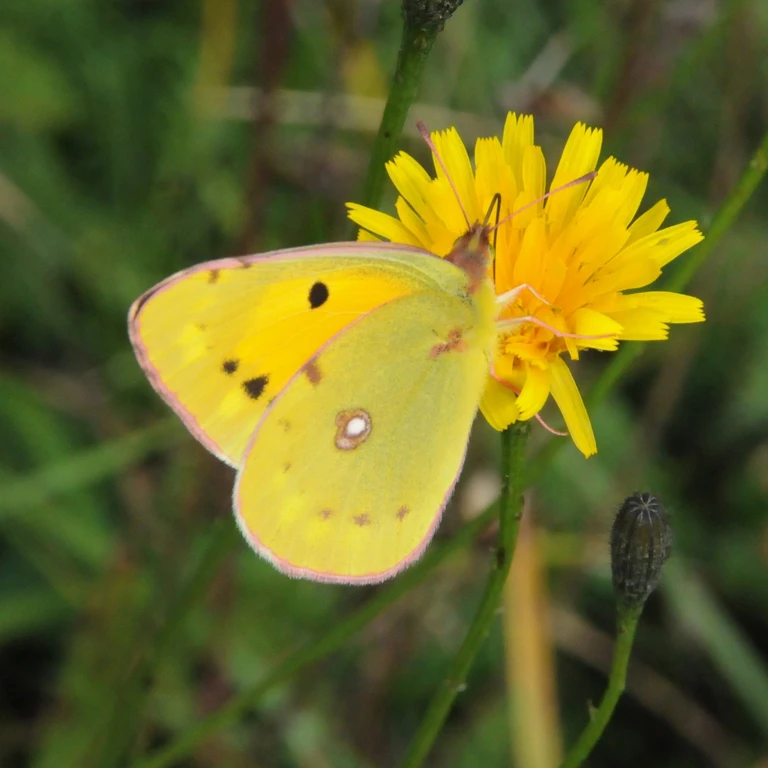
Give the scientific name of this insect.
Colias croceus
